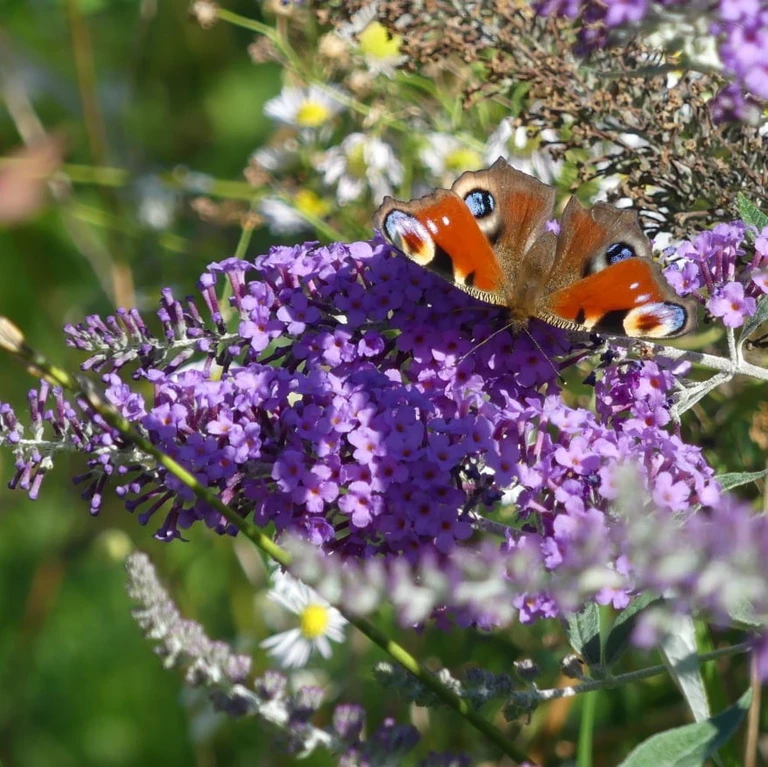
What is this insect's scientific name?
Aglais io
